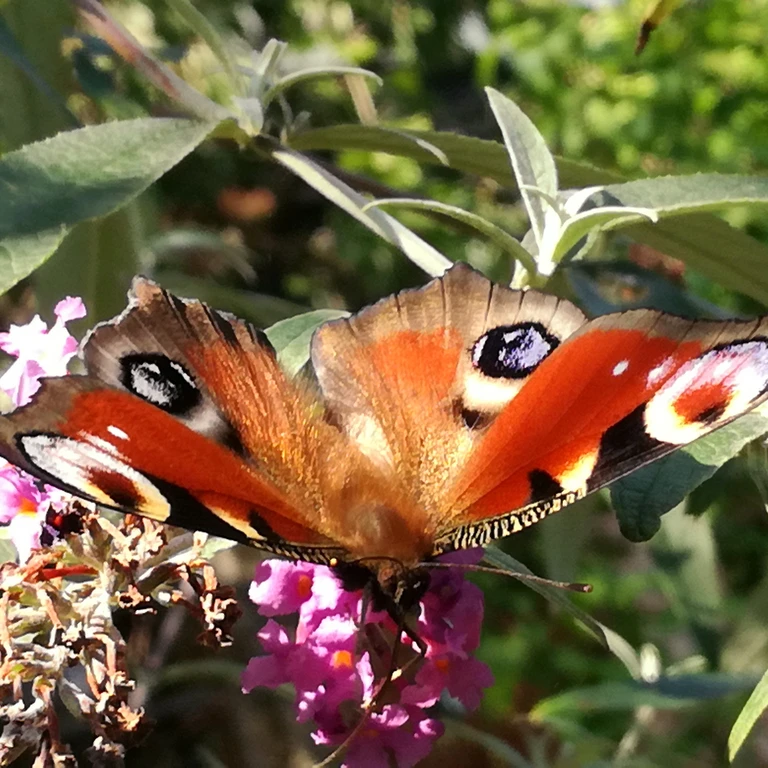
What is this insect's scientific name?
Aglais io
